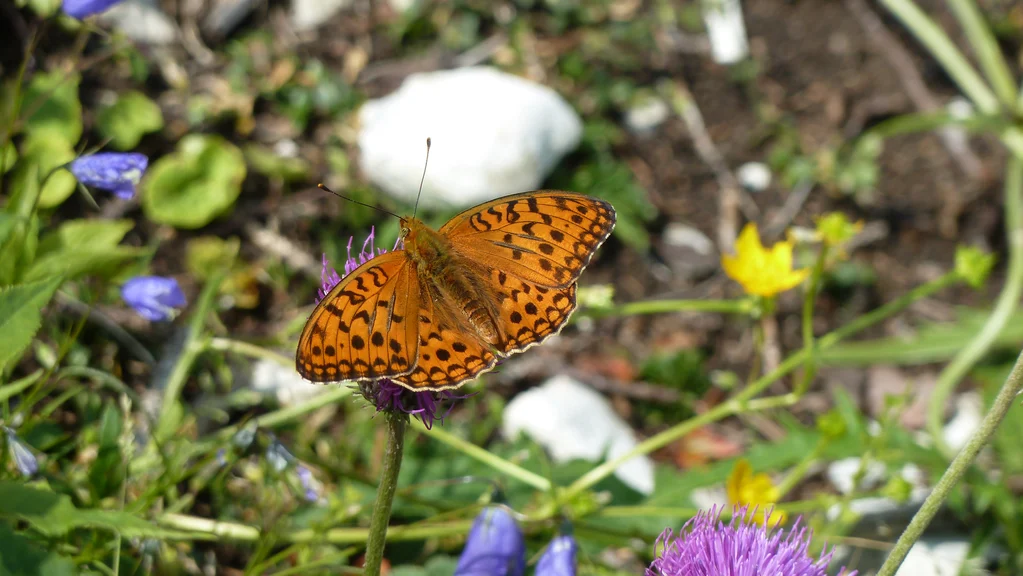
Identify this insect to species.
Fabriciana adippe
